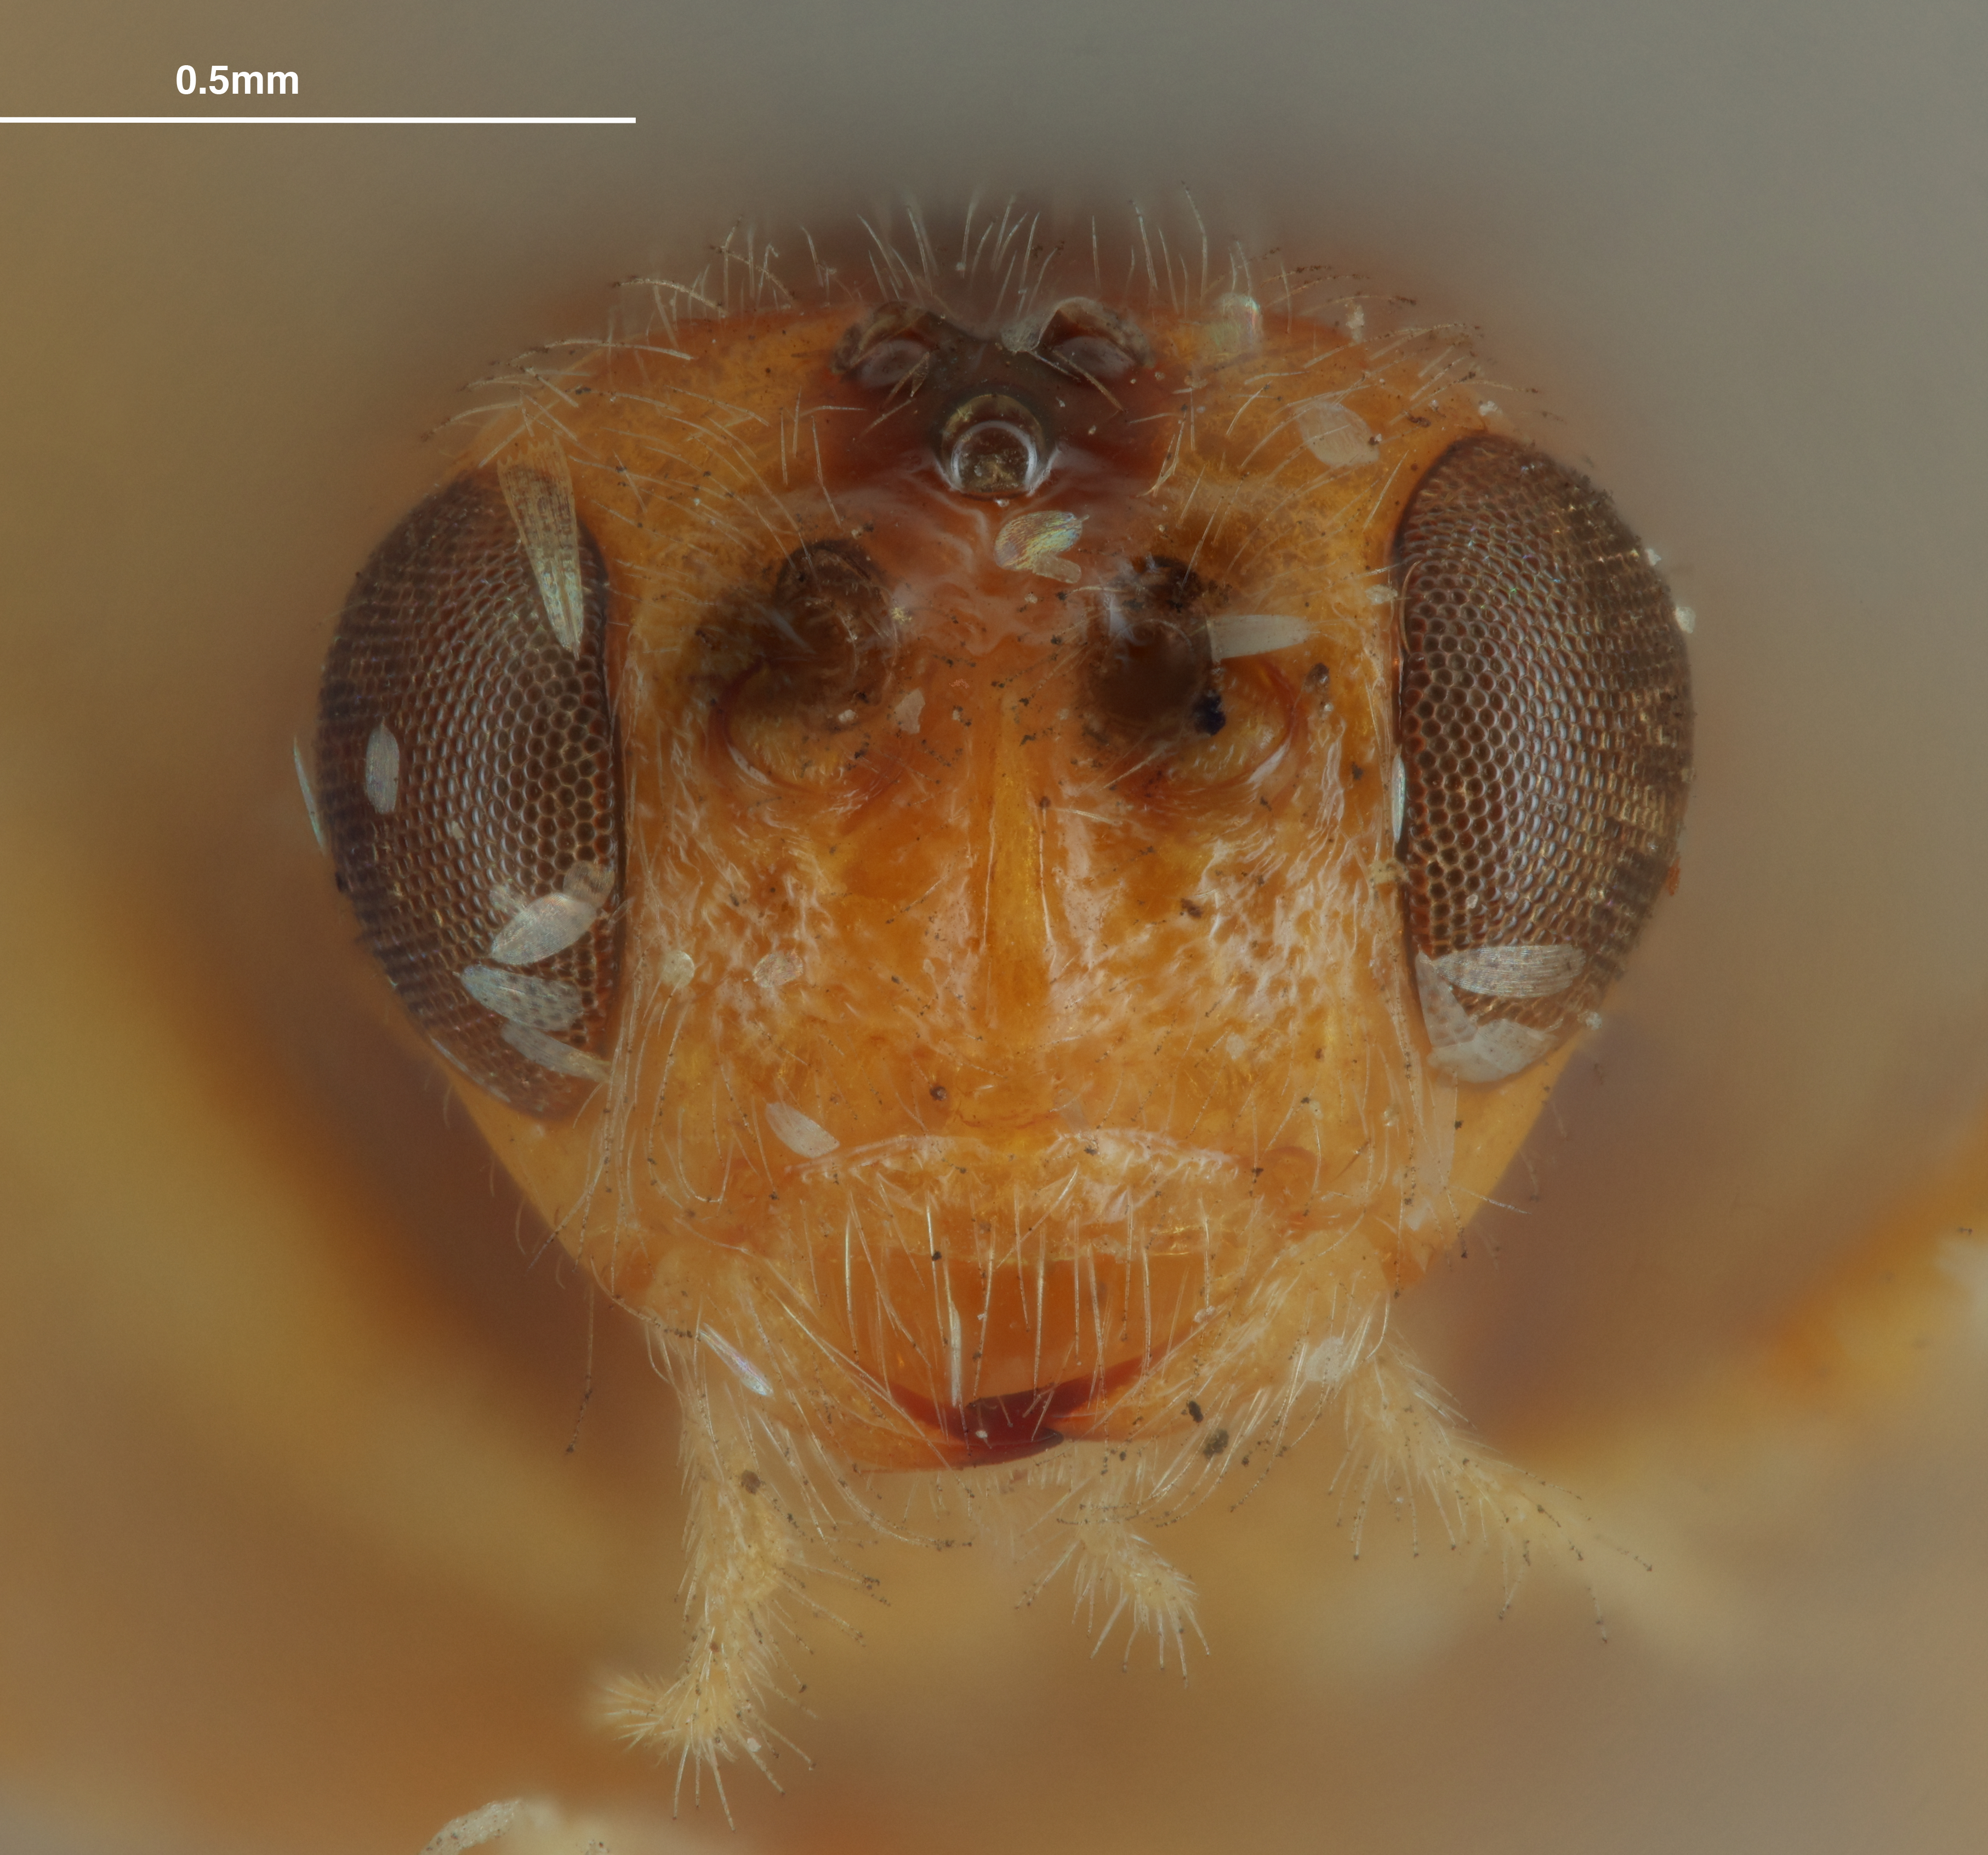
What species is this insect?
Opius glasgowi
